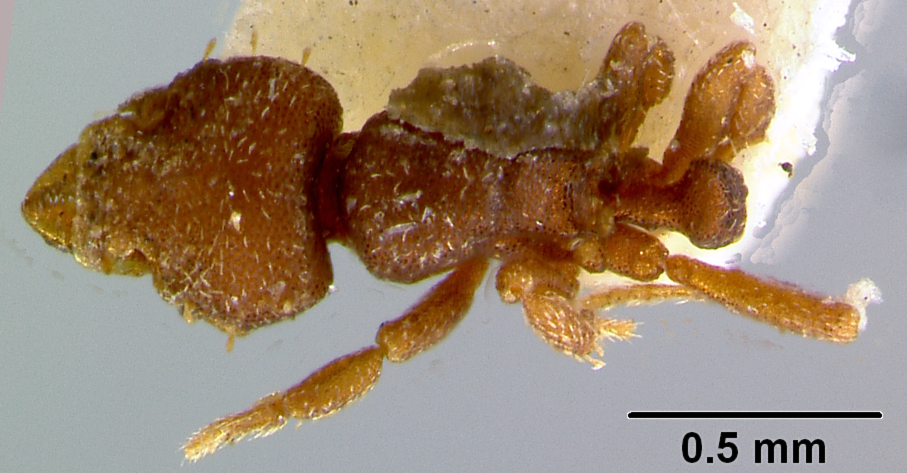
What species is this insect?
Rhopalothrix barberi
